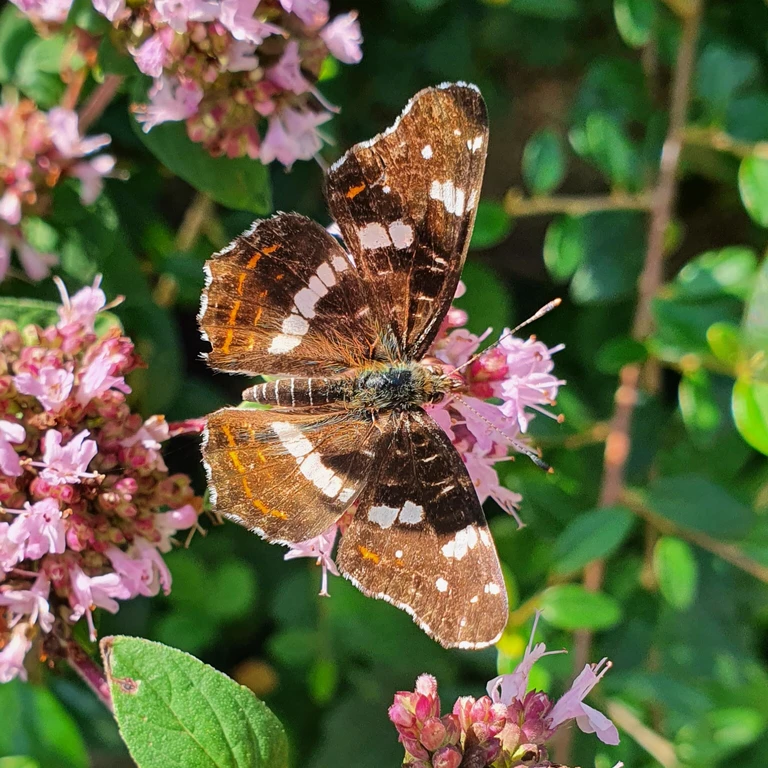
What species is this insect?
Araschnia levana
